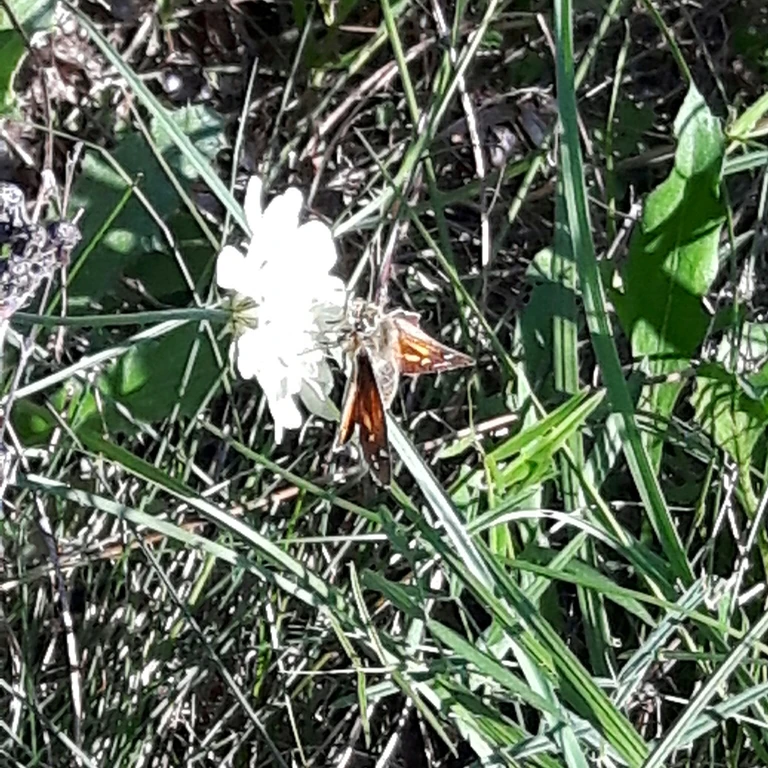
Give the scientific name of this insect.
Hesperia comma
